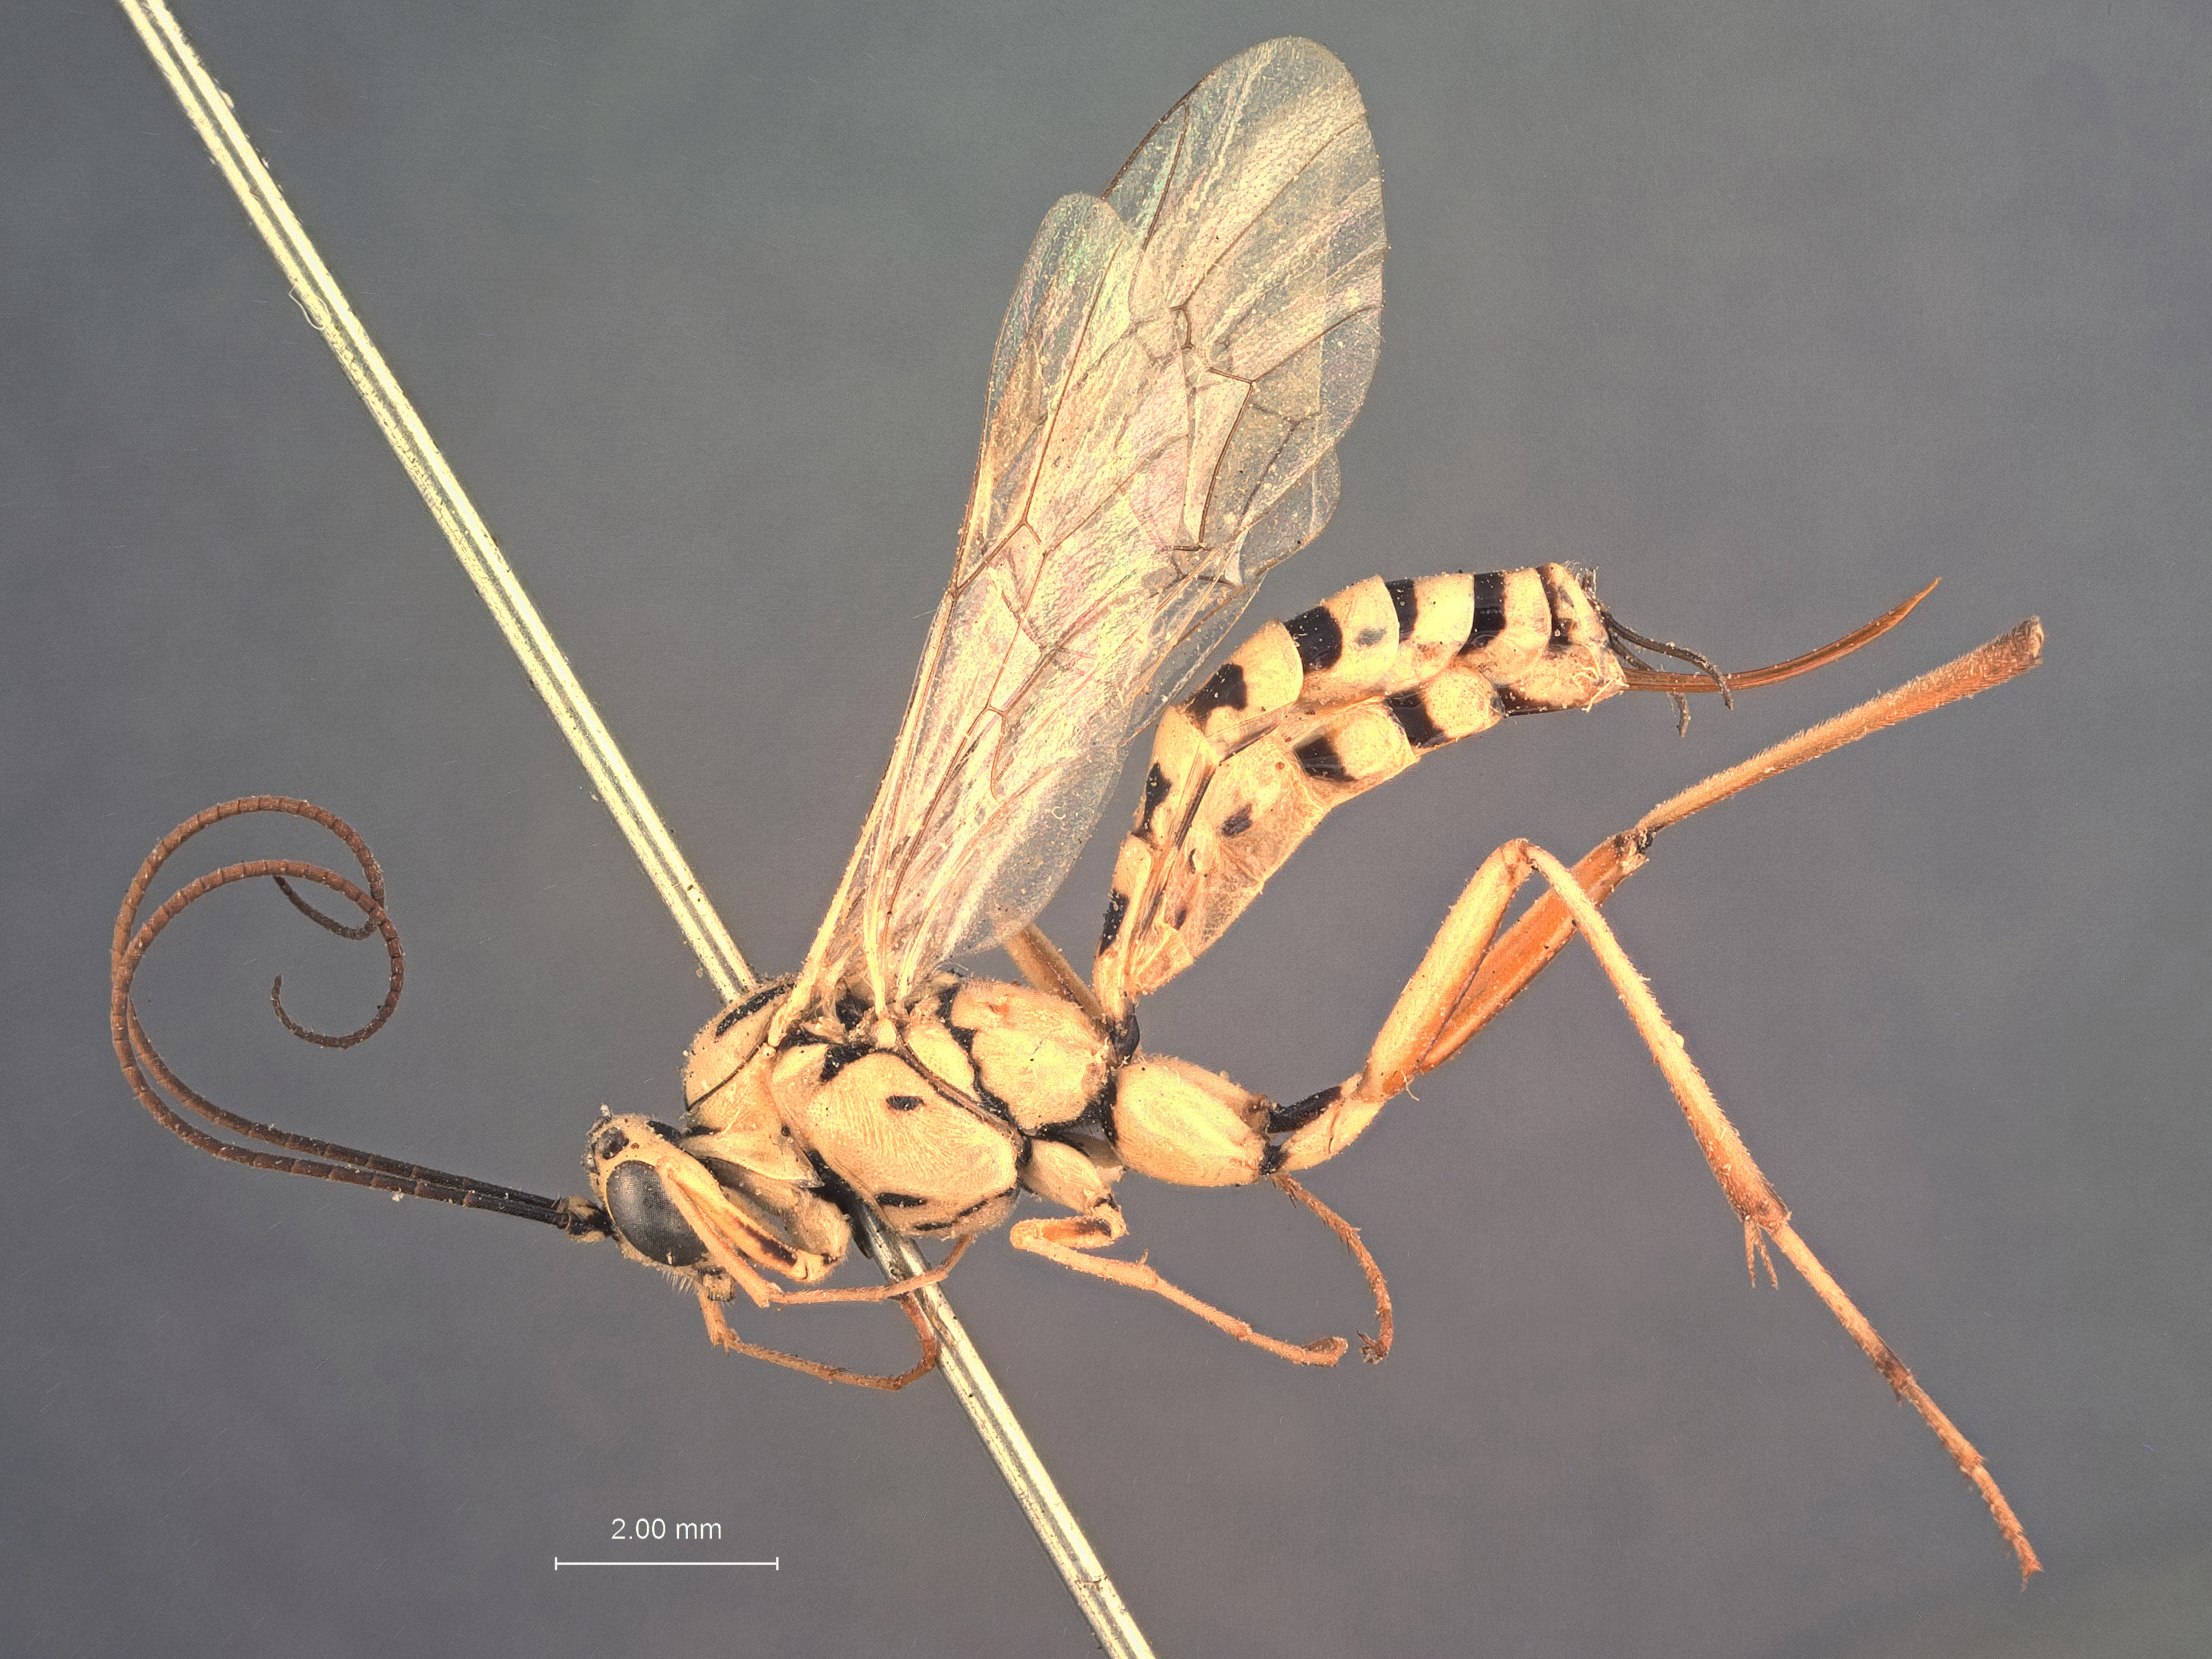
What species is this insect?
Exetastes flavus
